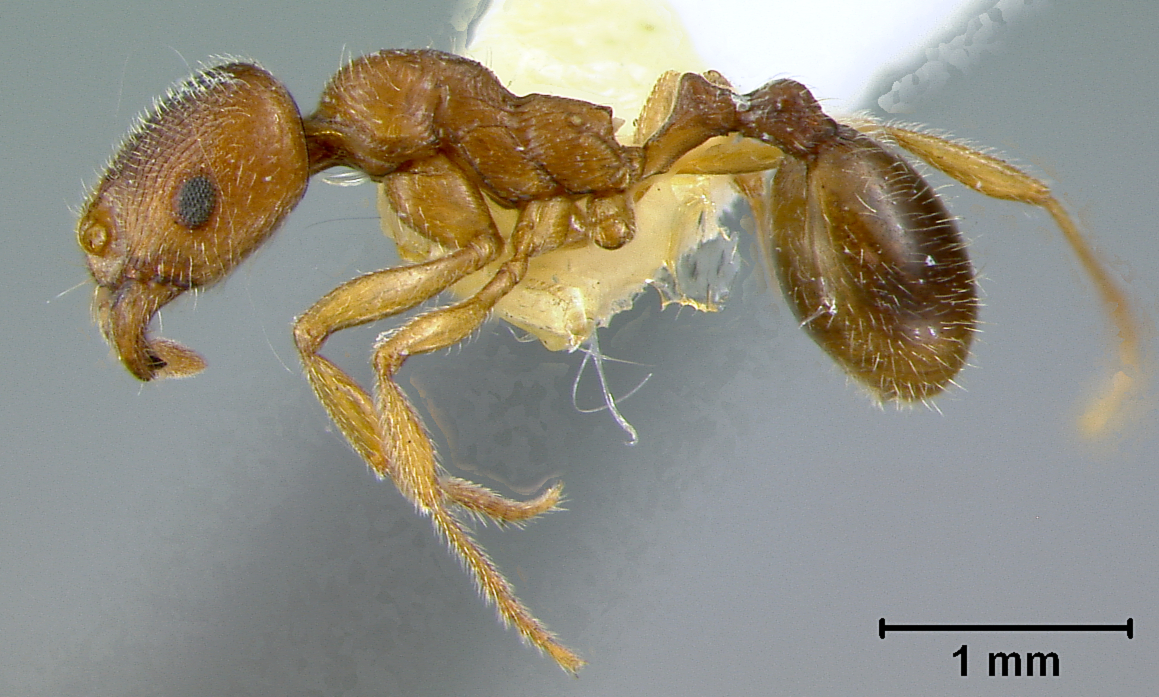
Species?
Stenamma carolinense
